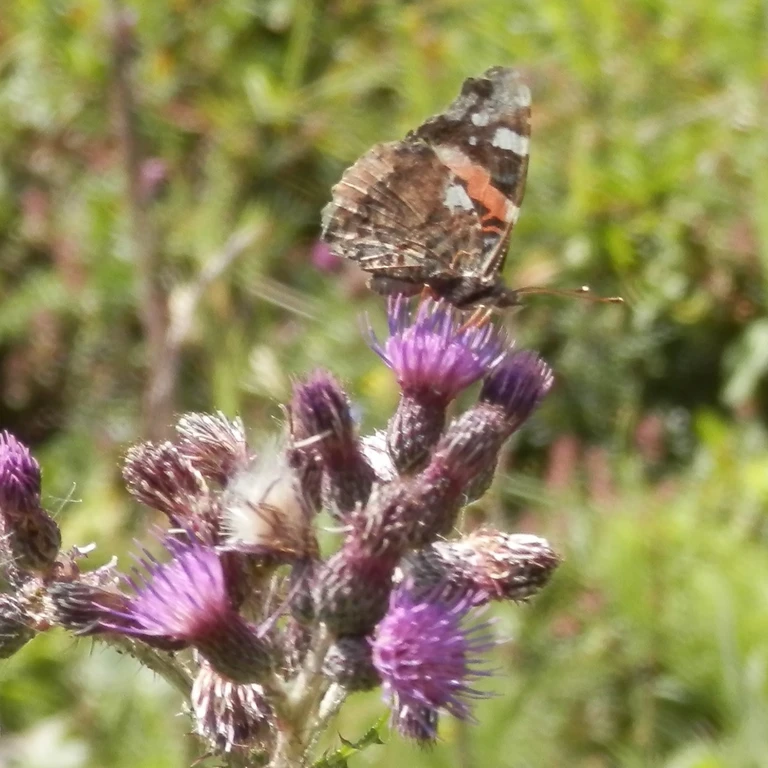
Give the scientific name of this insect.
Vanessa atalanta
